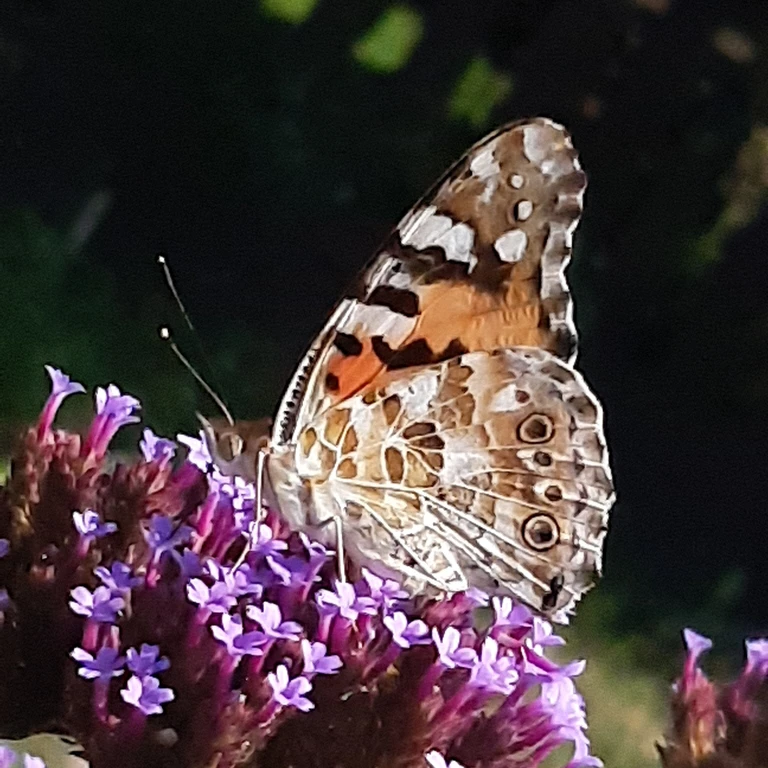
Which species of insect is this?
Vanessa cardui
